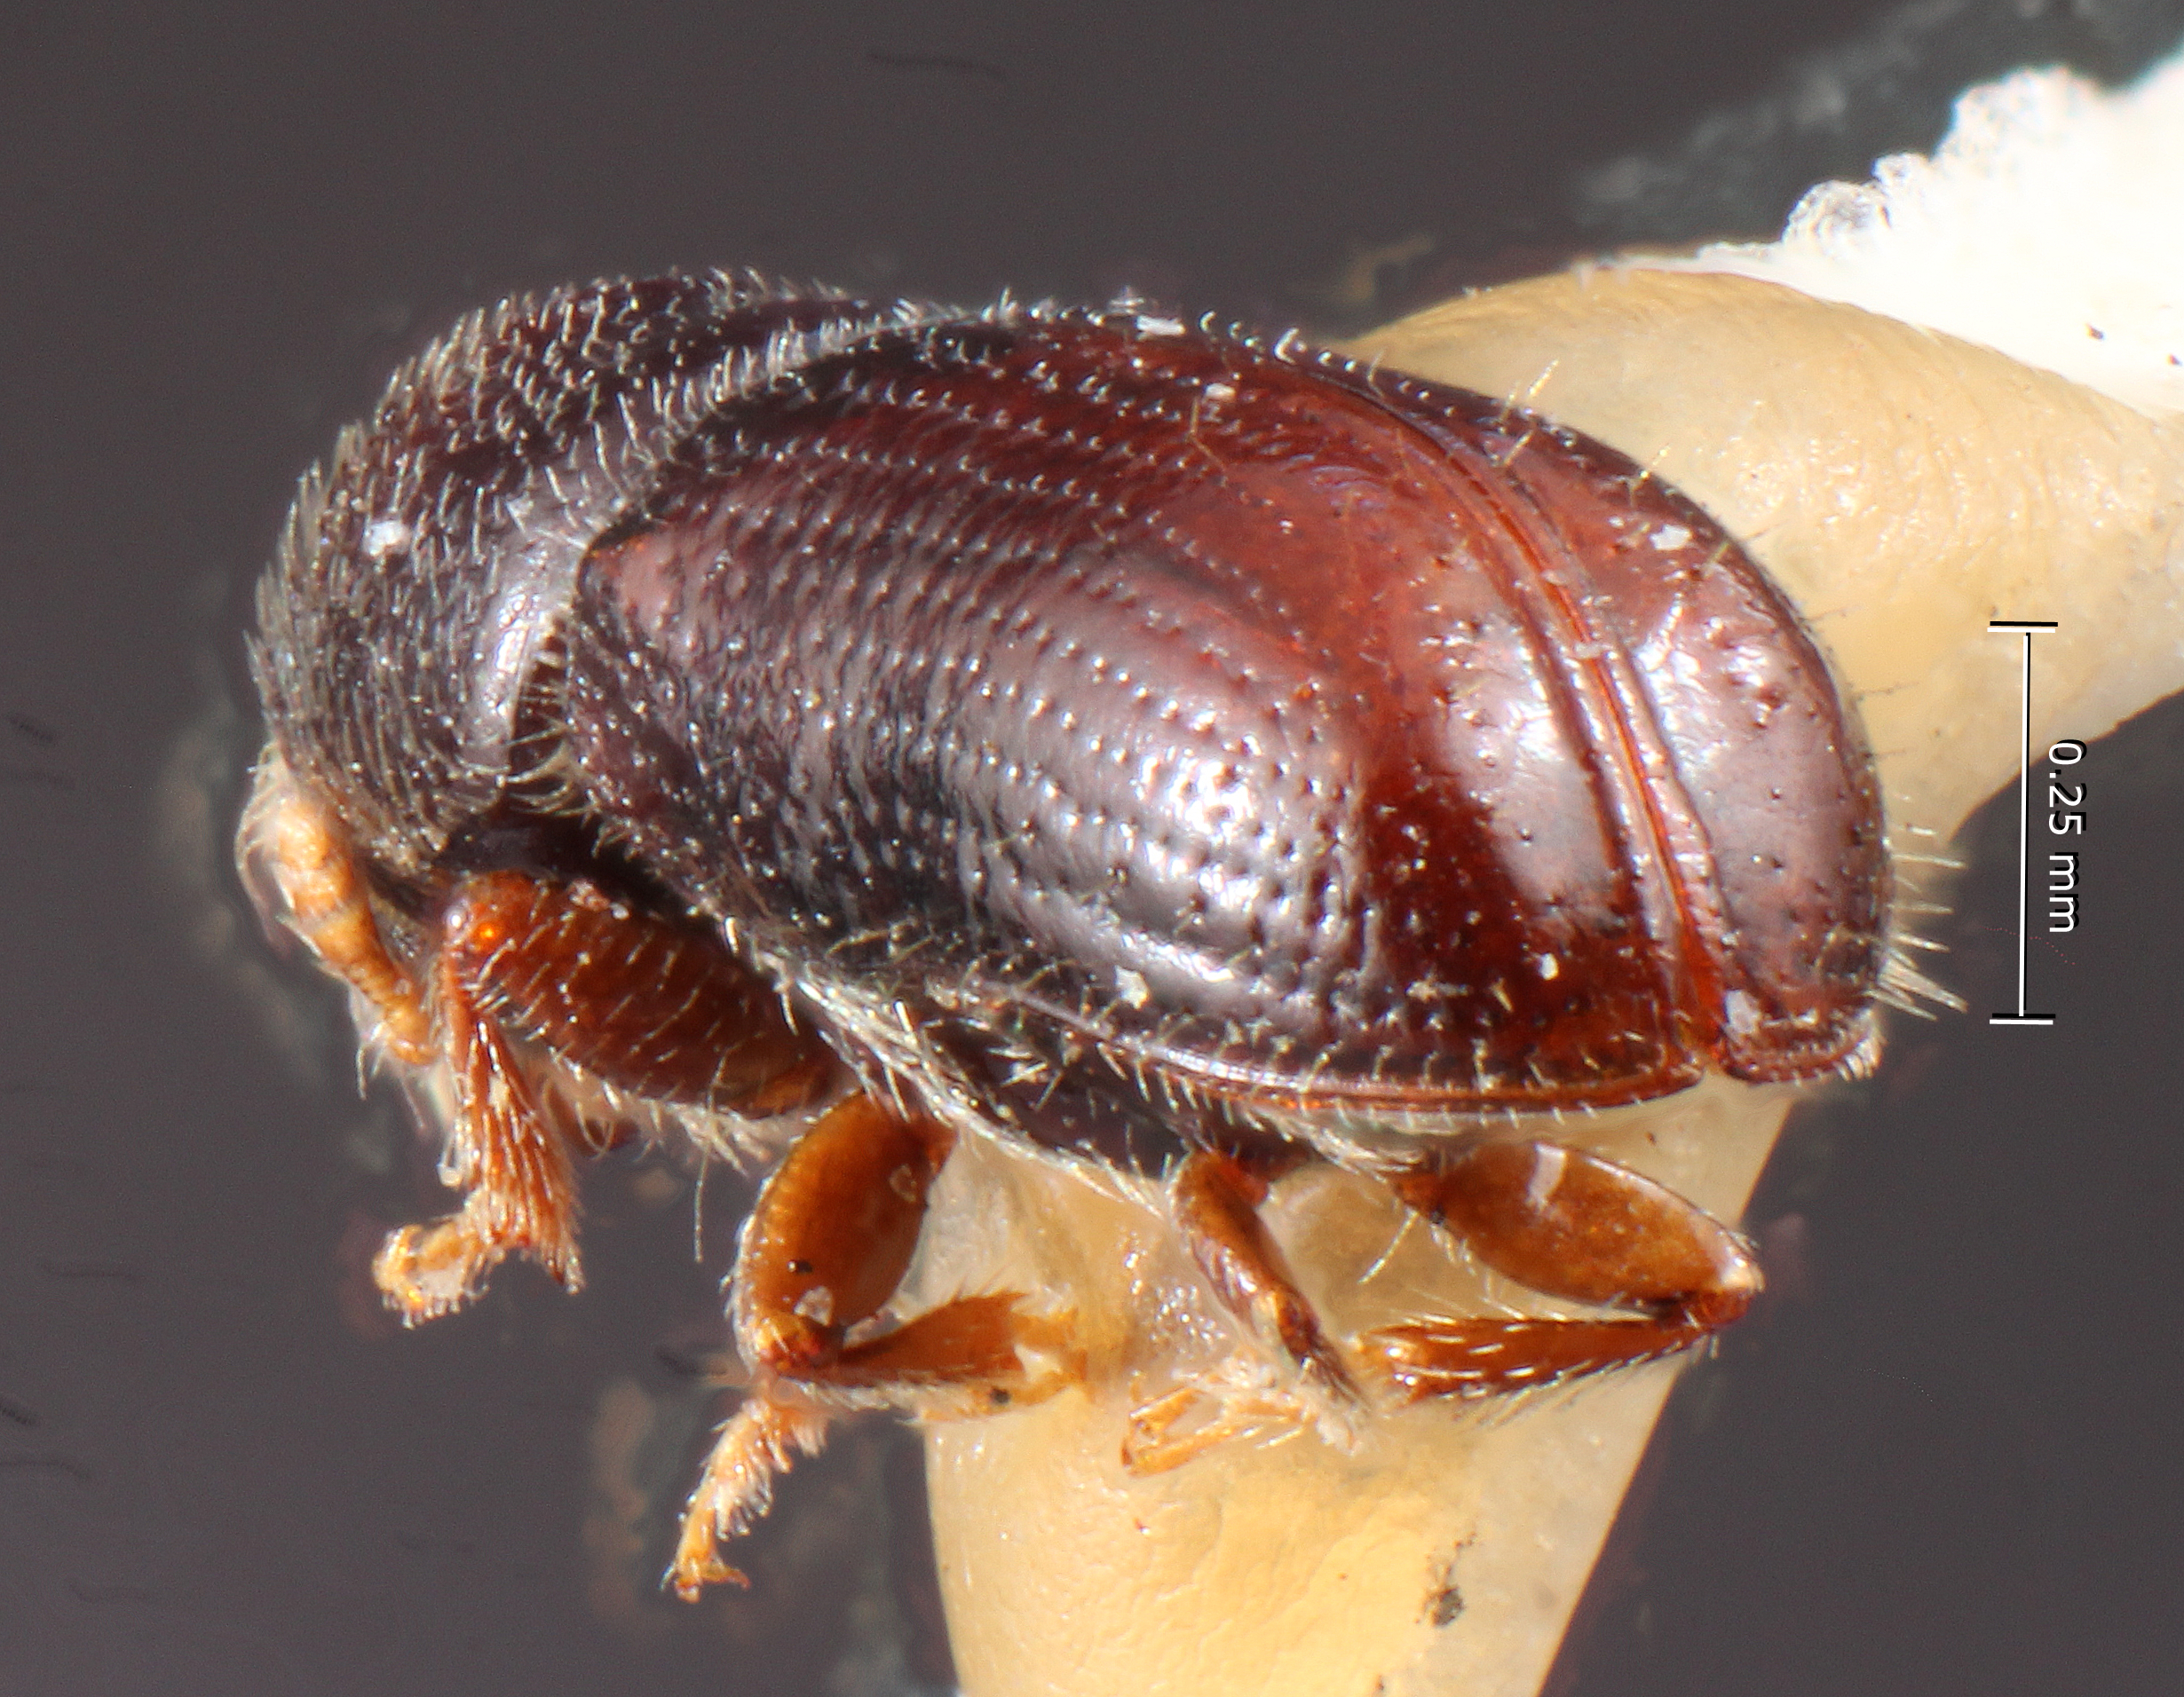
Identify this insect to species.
Pityophthorus hidalgoensis
